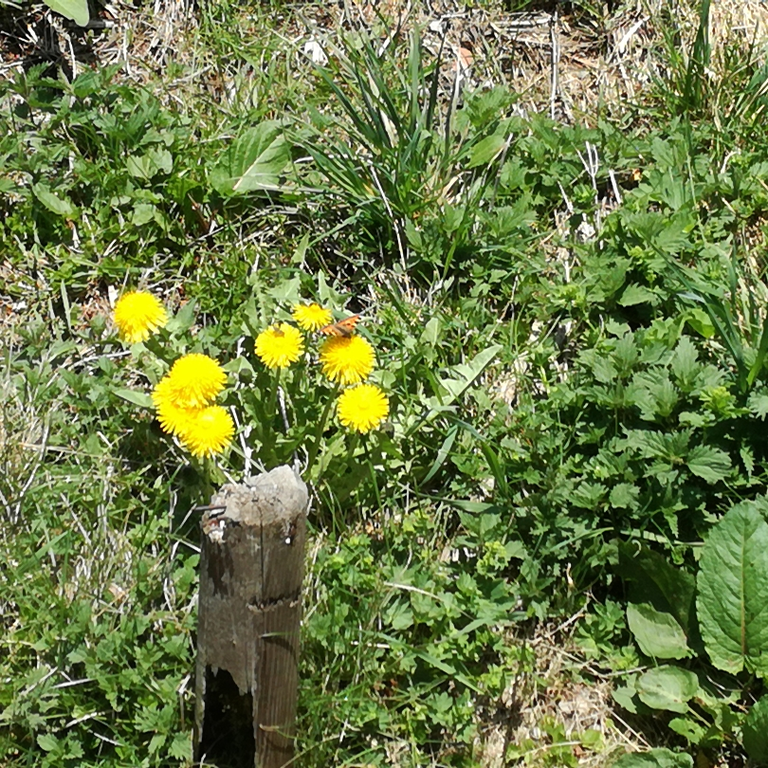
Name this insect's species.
Aglais urticae
